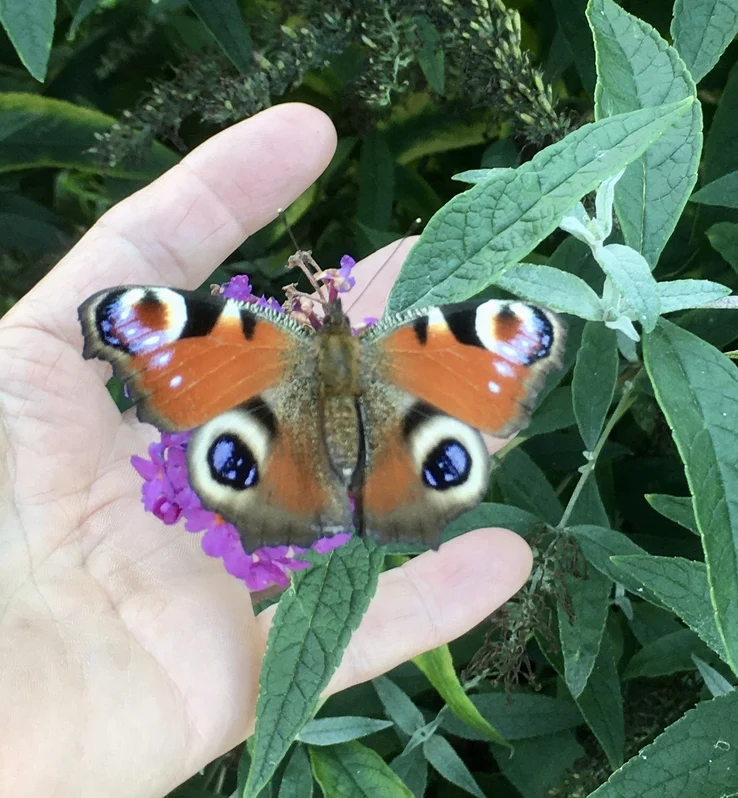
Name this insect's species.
Aglais io
